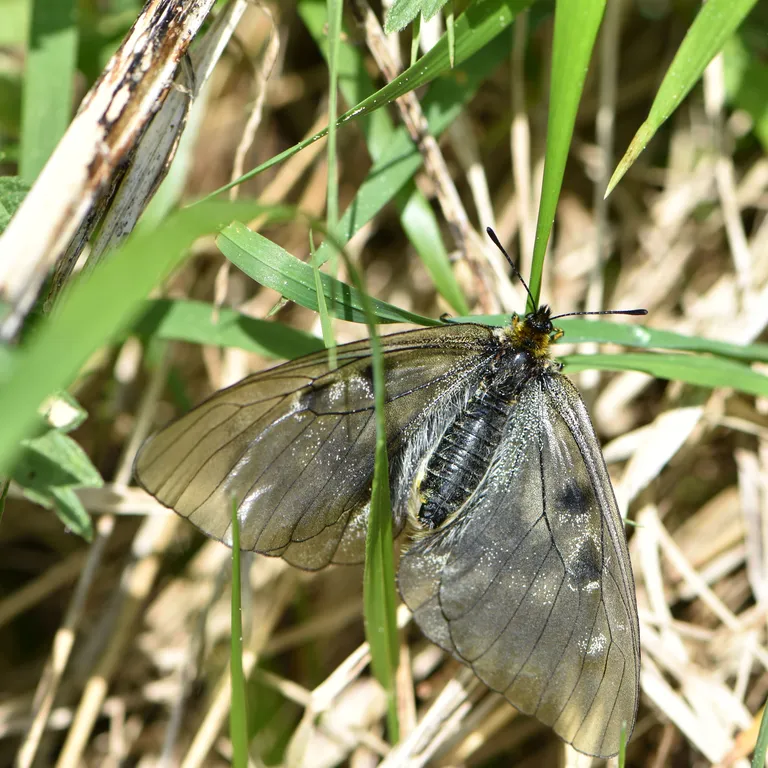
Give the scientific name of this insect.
Parnassius mnemosyne
